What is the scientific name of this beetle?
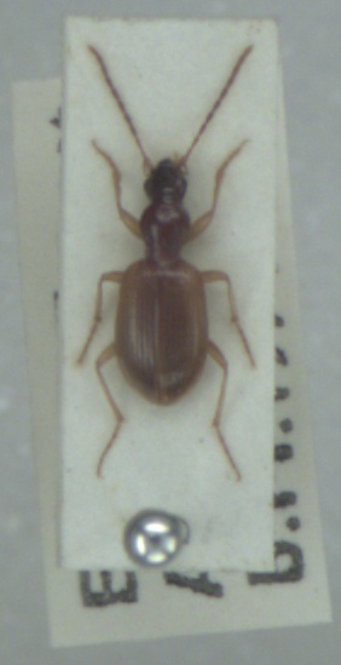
Oxypselaphus obscurus
